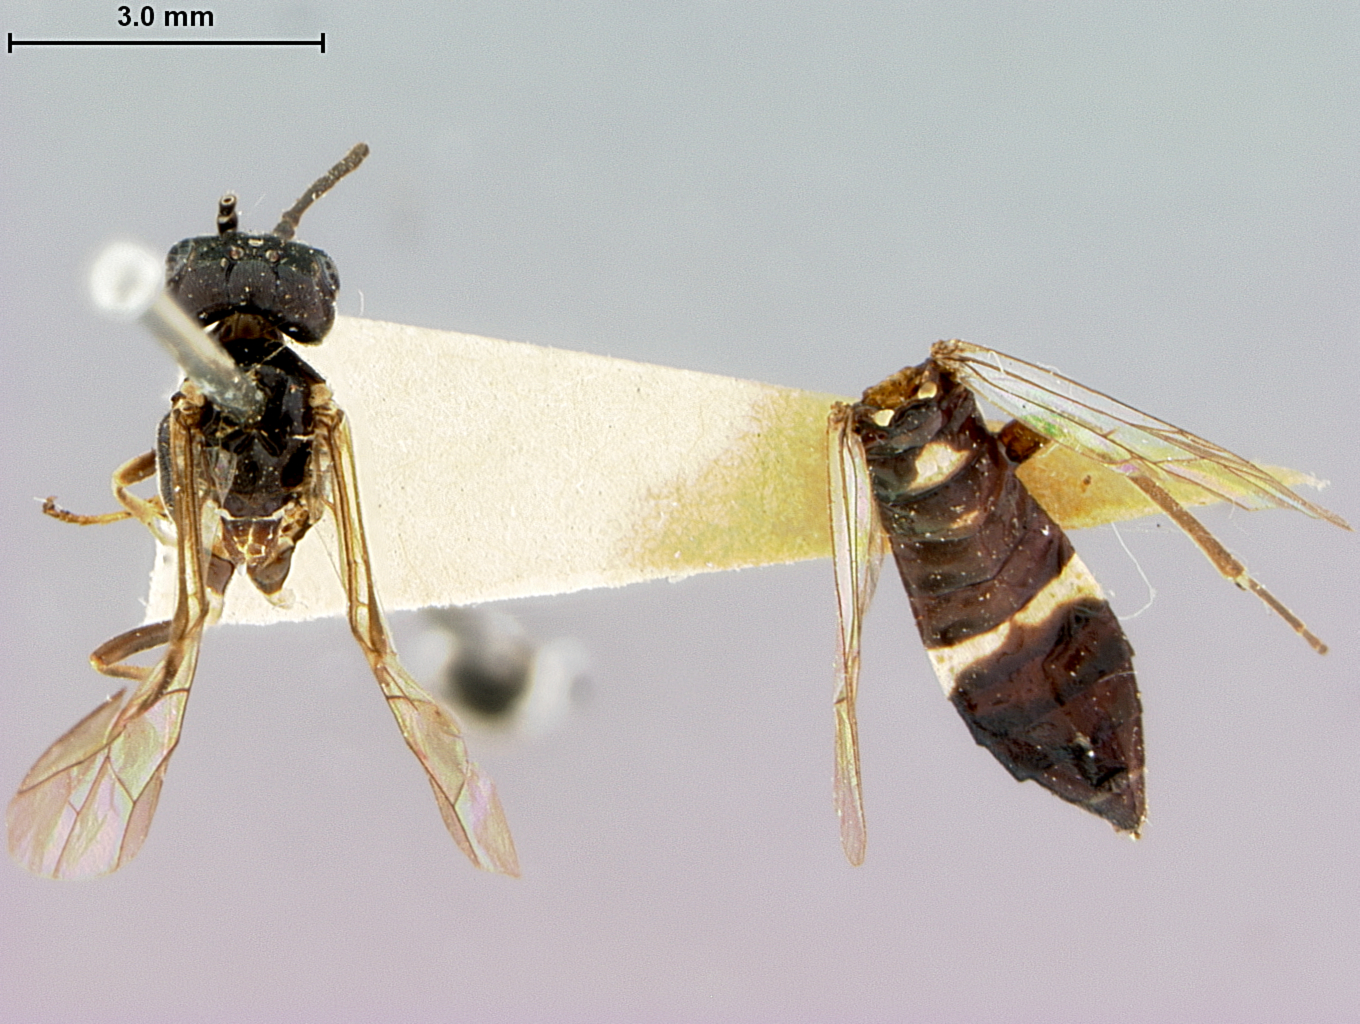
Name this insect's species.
Emphytus gillettei
